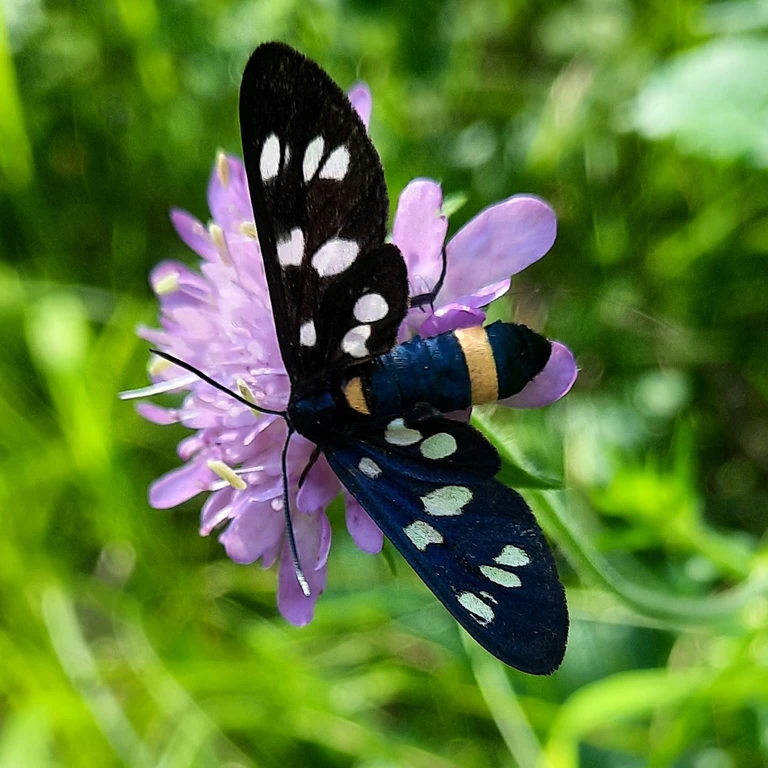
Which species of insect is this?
Amata phegea
